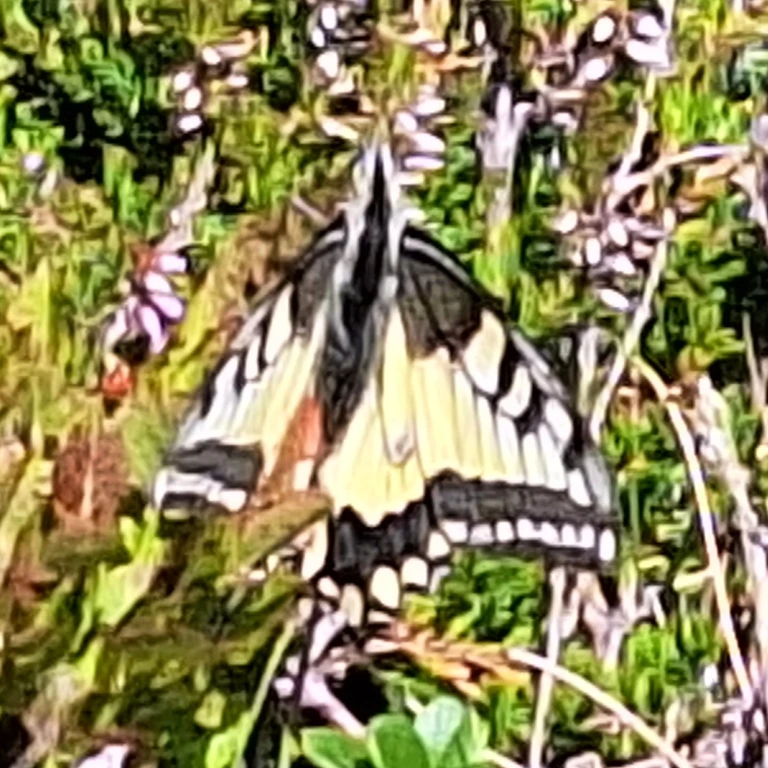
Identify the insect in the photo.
Papilio machaon
